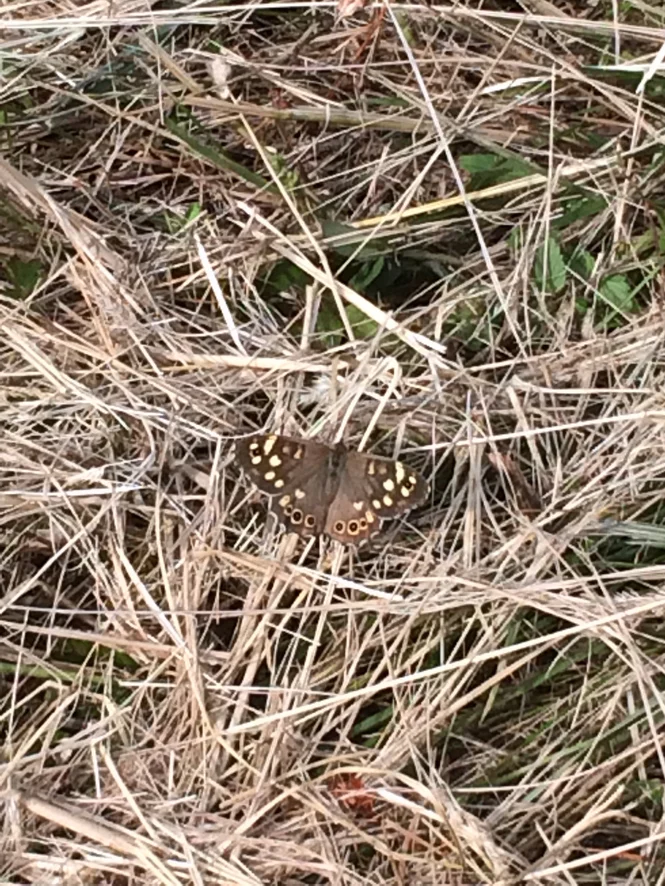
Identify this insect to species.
Pararge aegeria
